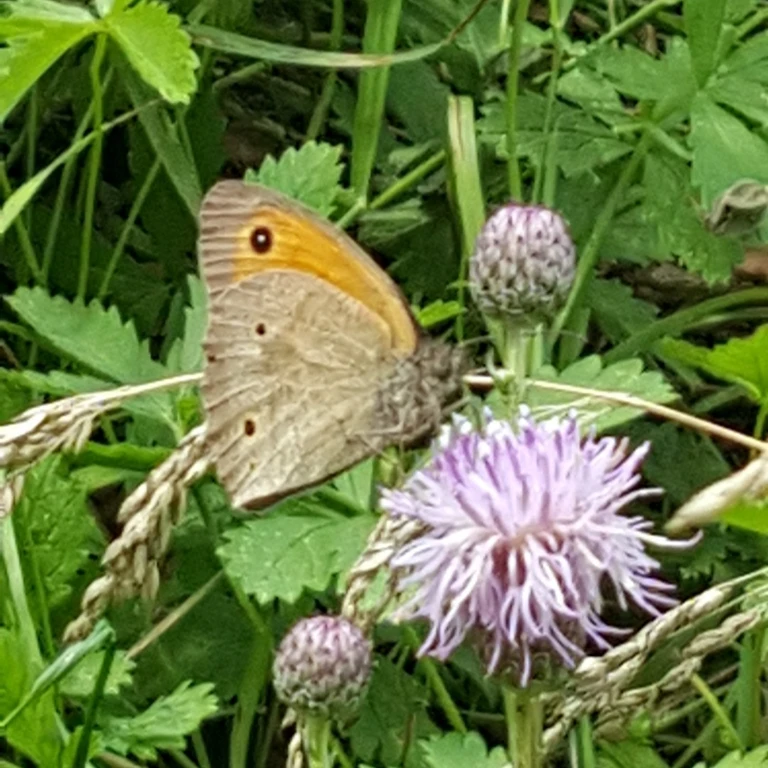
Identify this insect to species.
Maniola jurtina
